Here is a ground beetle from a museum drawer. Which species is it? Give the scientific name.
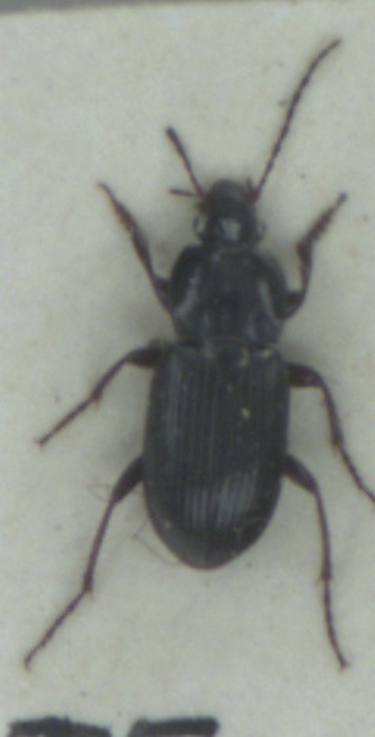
Pterostichus vernalis
